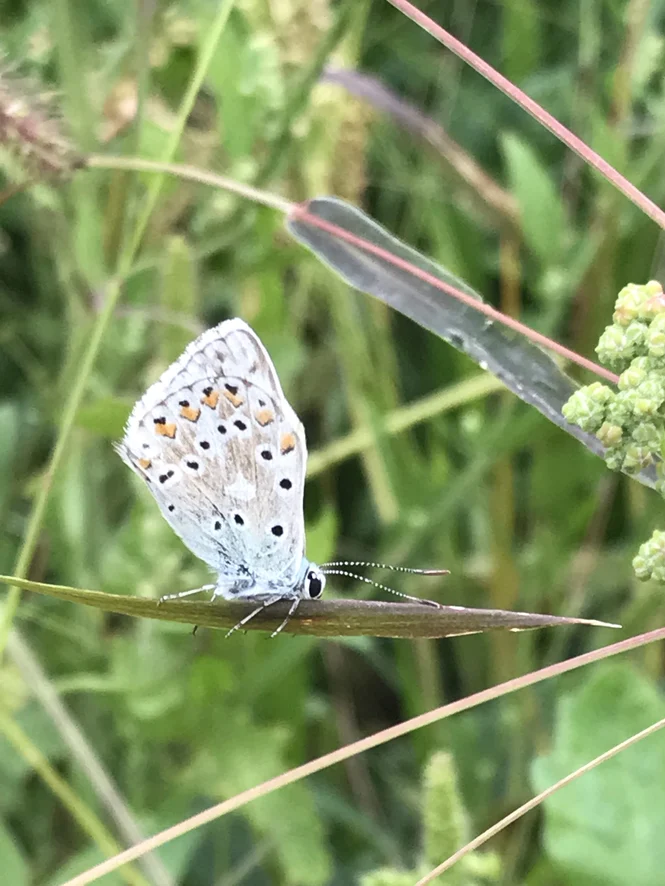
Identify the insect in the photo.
Lysandra coridon
